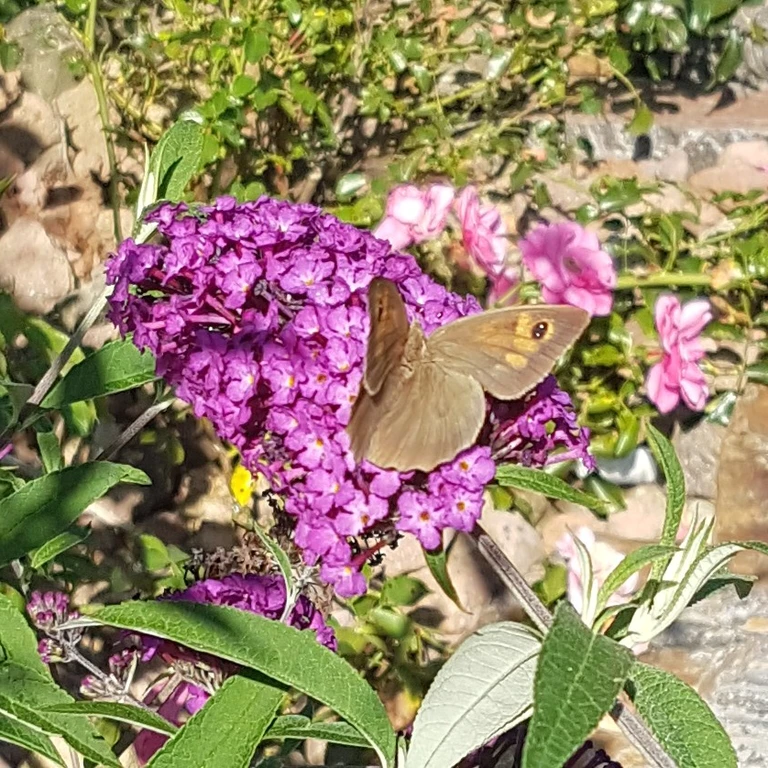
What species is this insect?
Maniola jurtina
